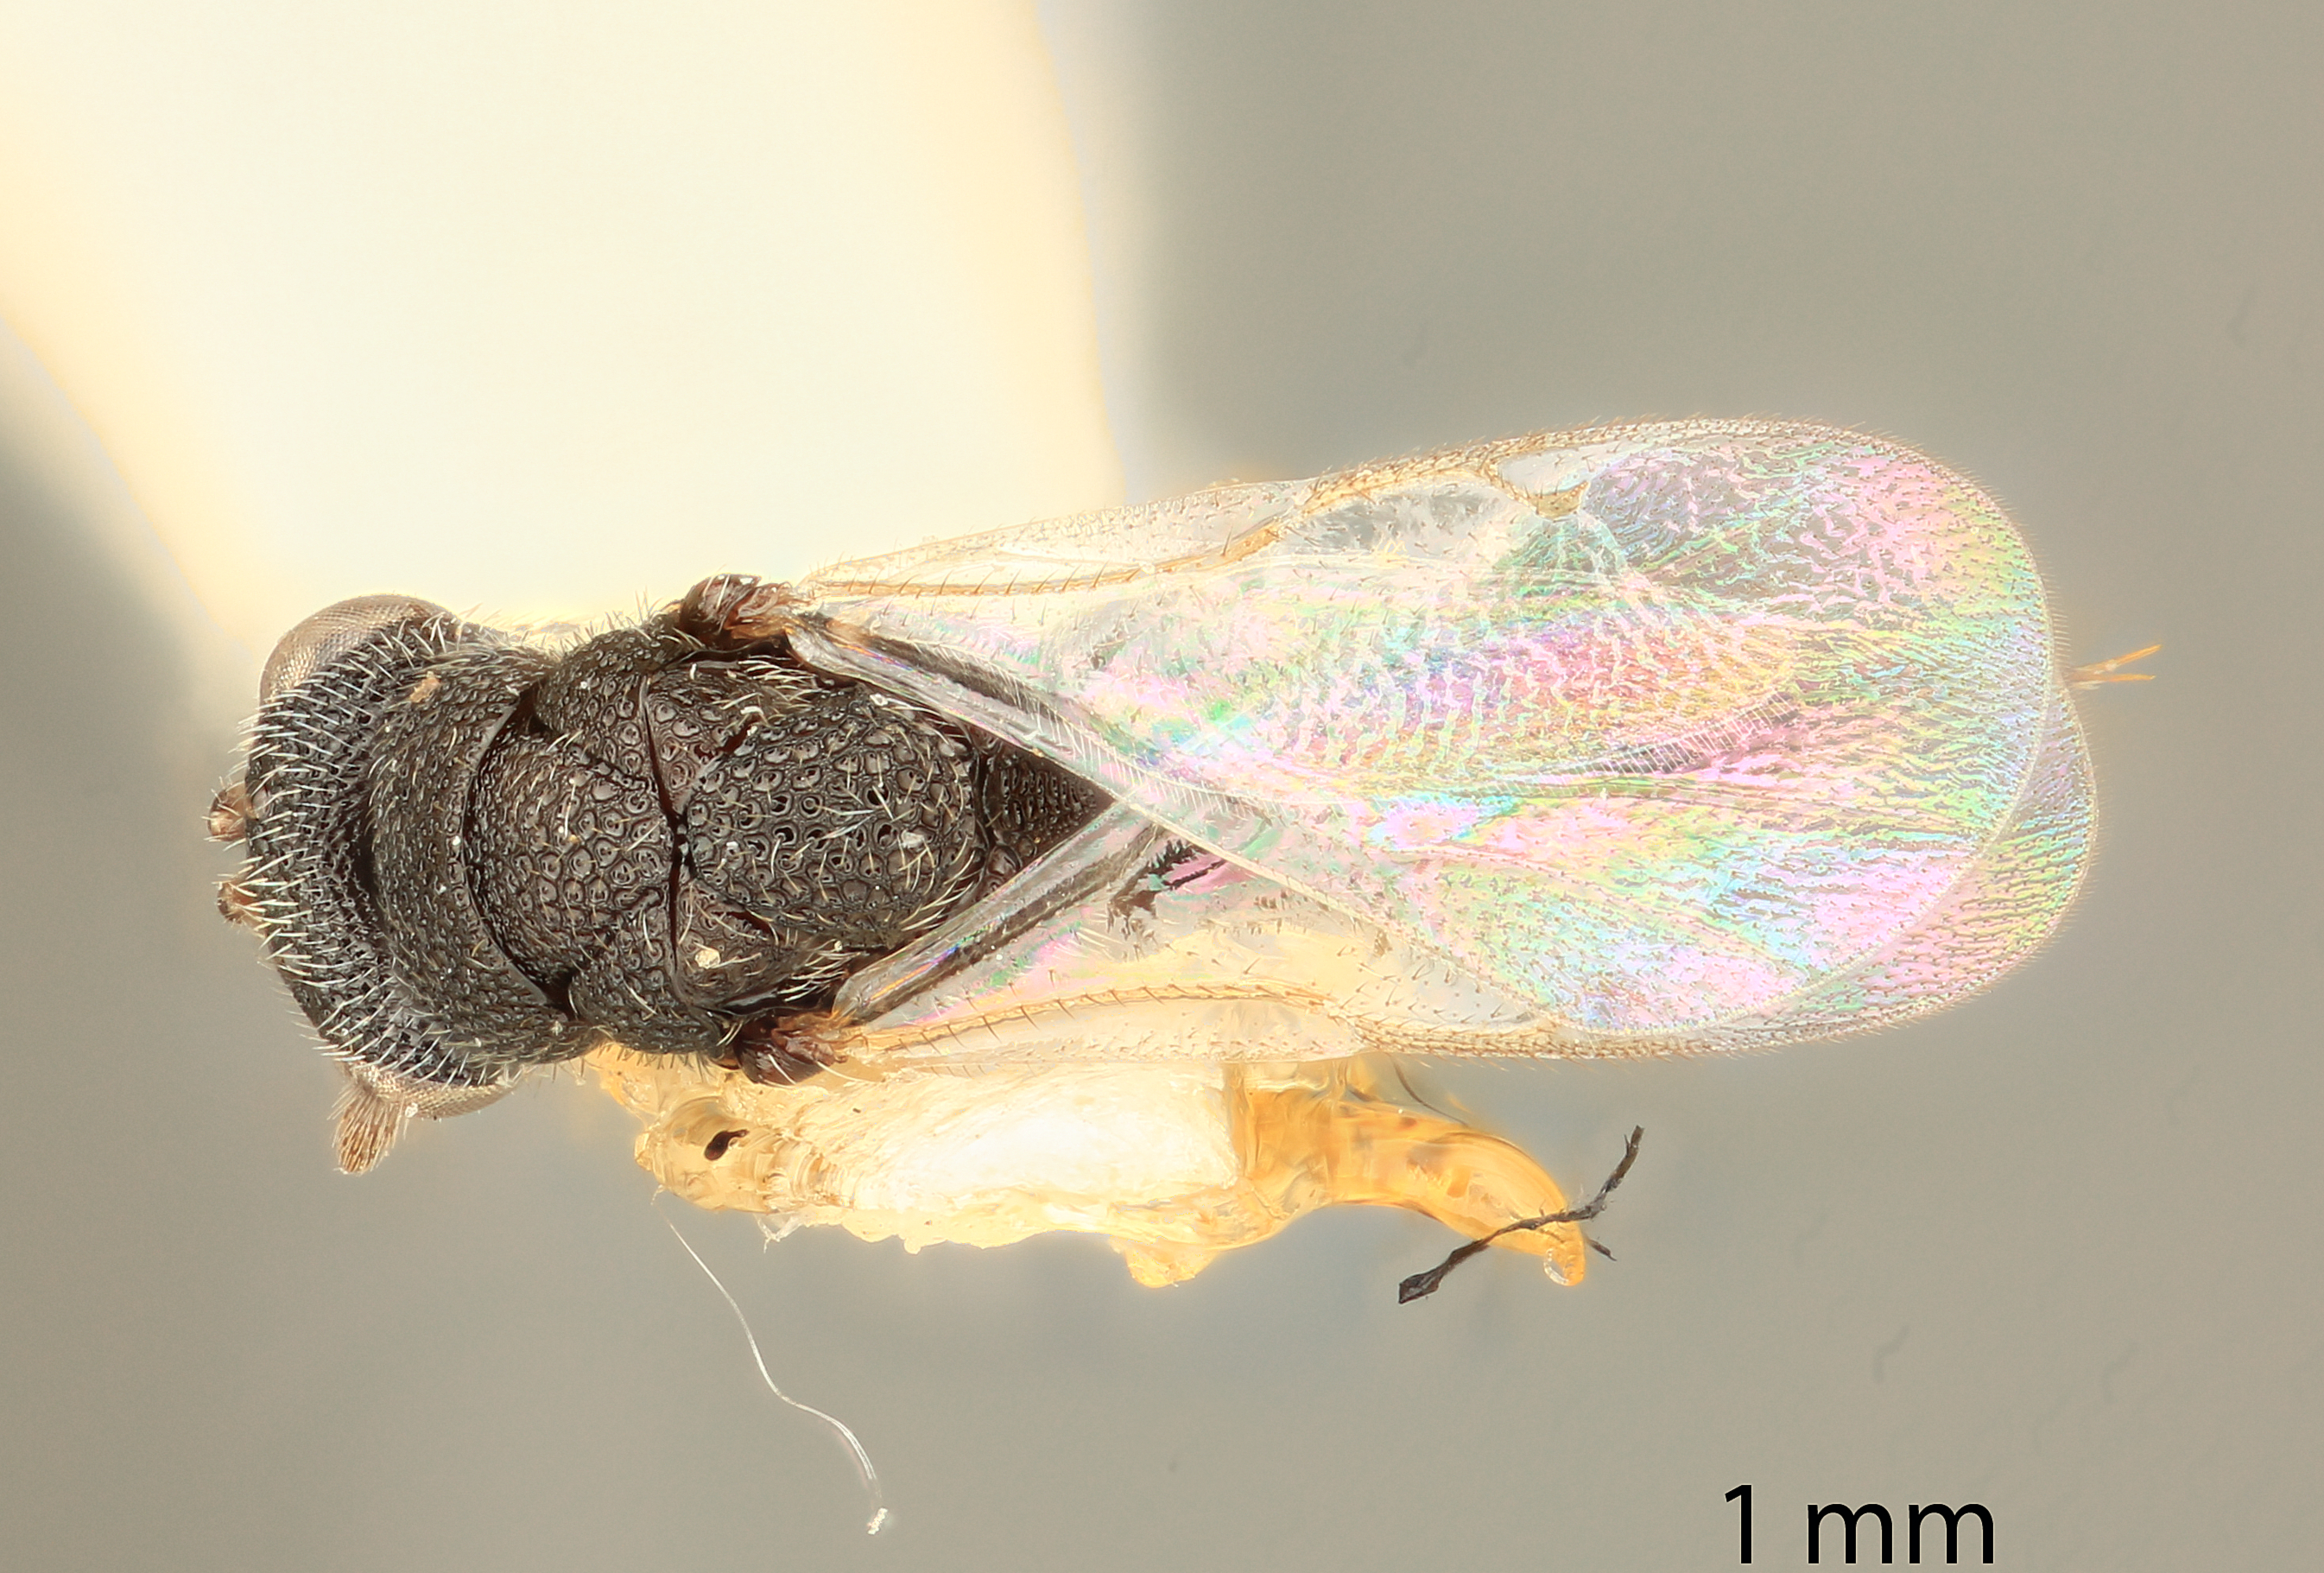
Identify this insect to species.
Eurytoma rubrigalla
